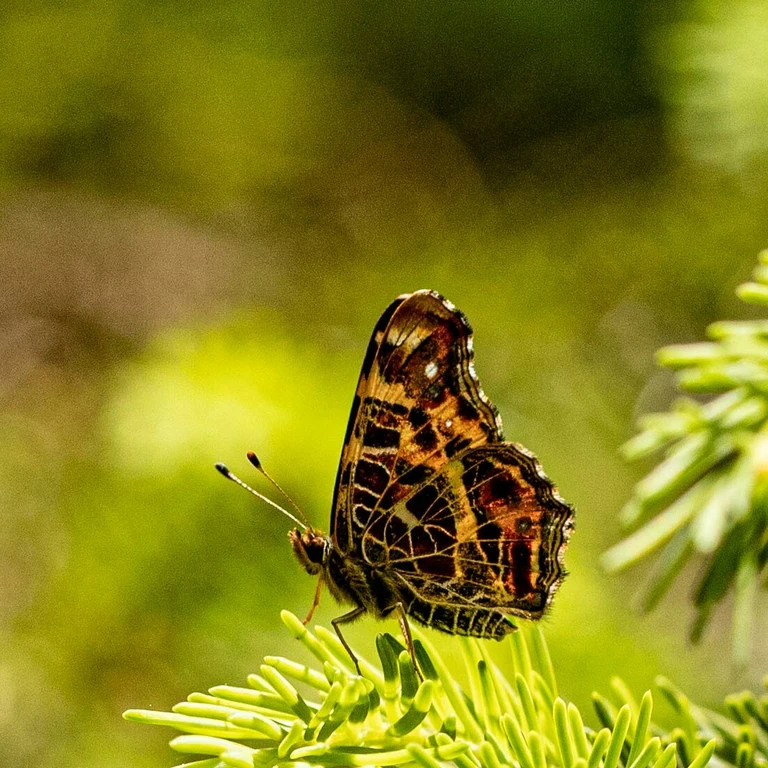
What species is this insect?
Araschnia levana
